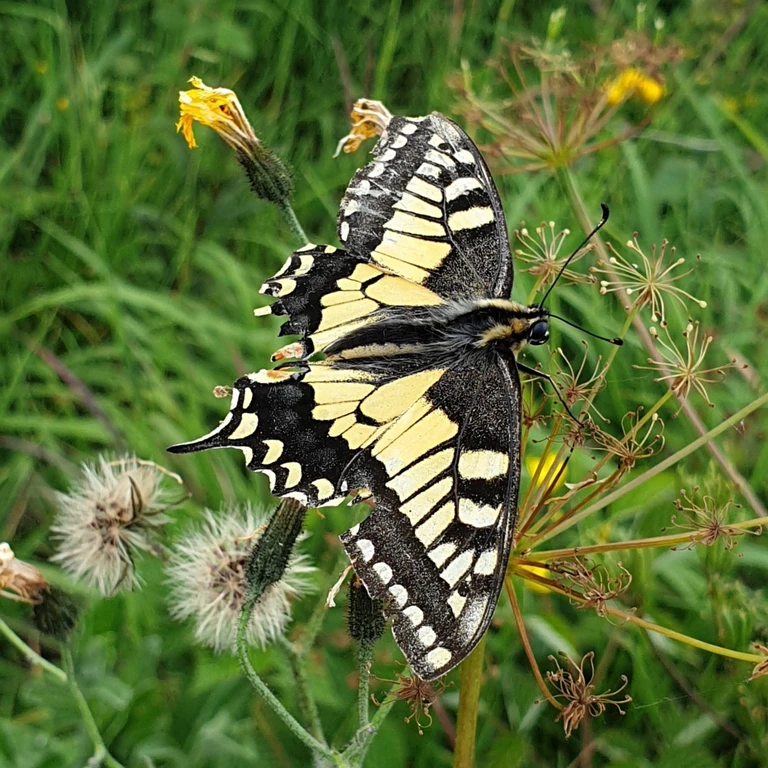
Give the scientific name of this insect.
Papilio machaon
